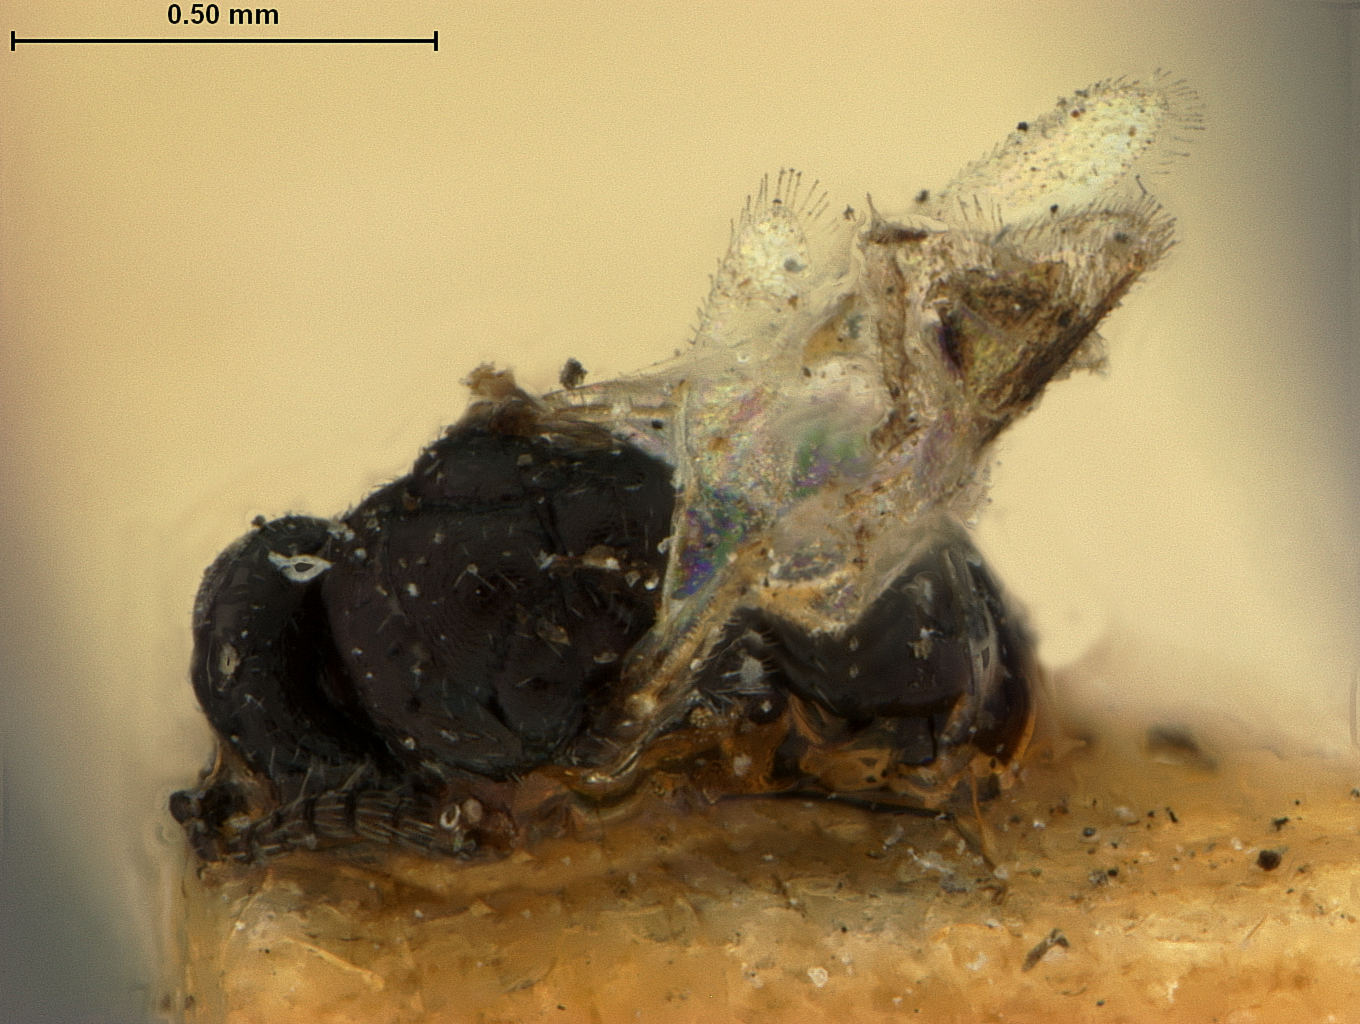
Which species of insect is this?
Systole minuta
